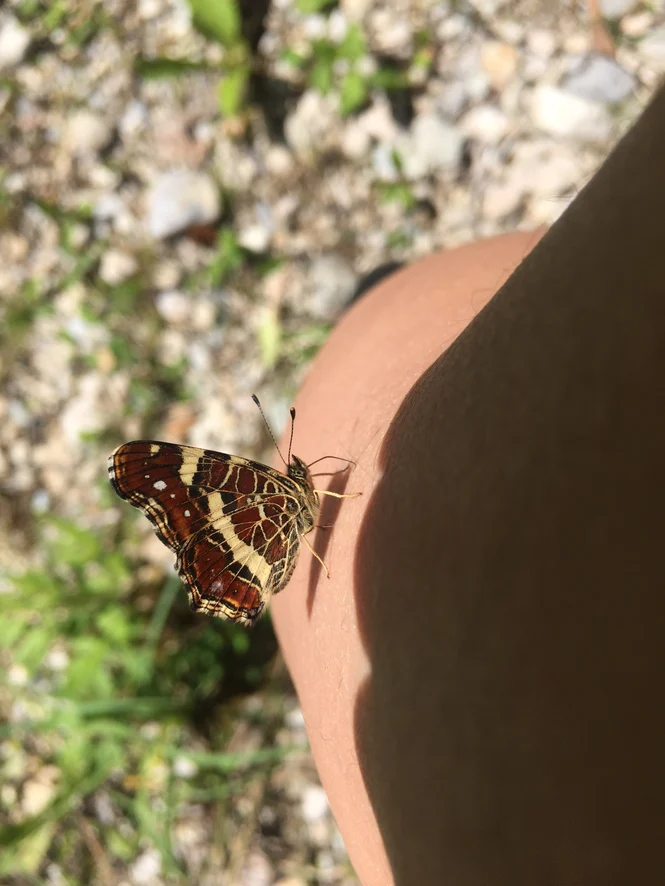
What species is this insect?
Araschnia levana
